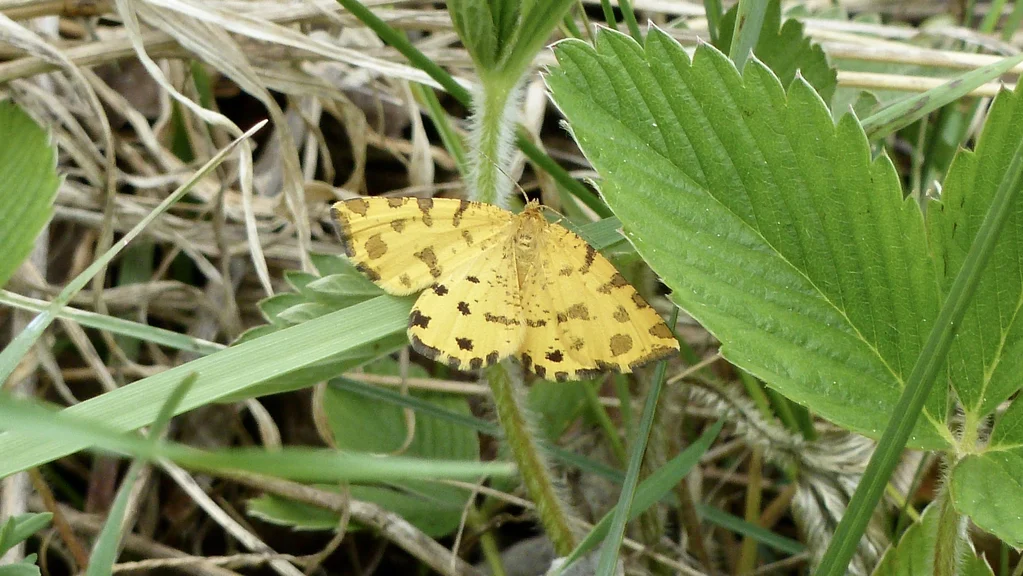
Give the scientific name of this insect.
Pseudopanthera macularia
